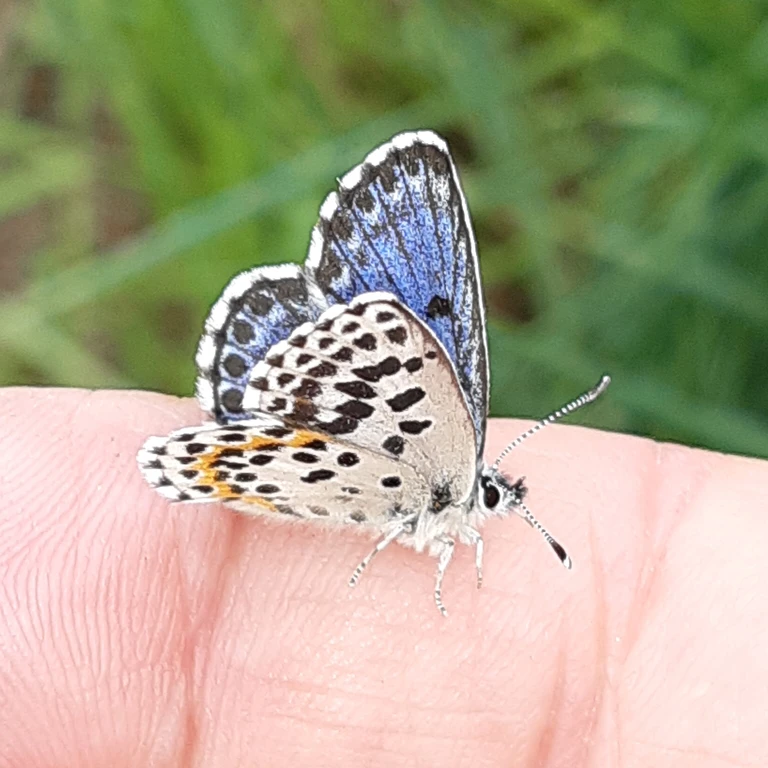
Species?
Scolitantides orion
